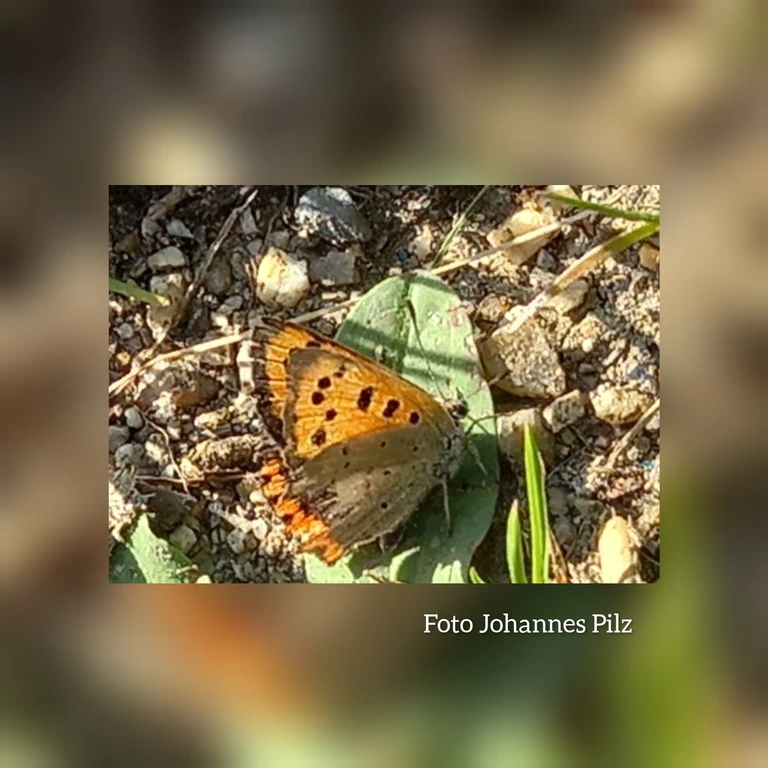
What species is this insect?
Lycaena phlaeas
